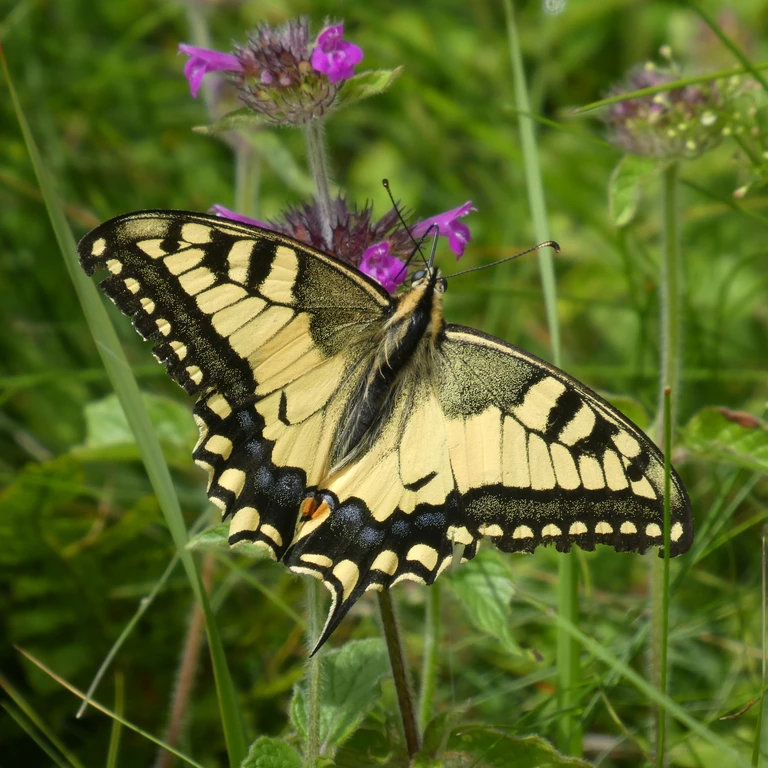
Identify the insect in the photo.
Papilio machaon
